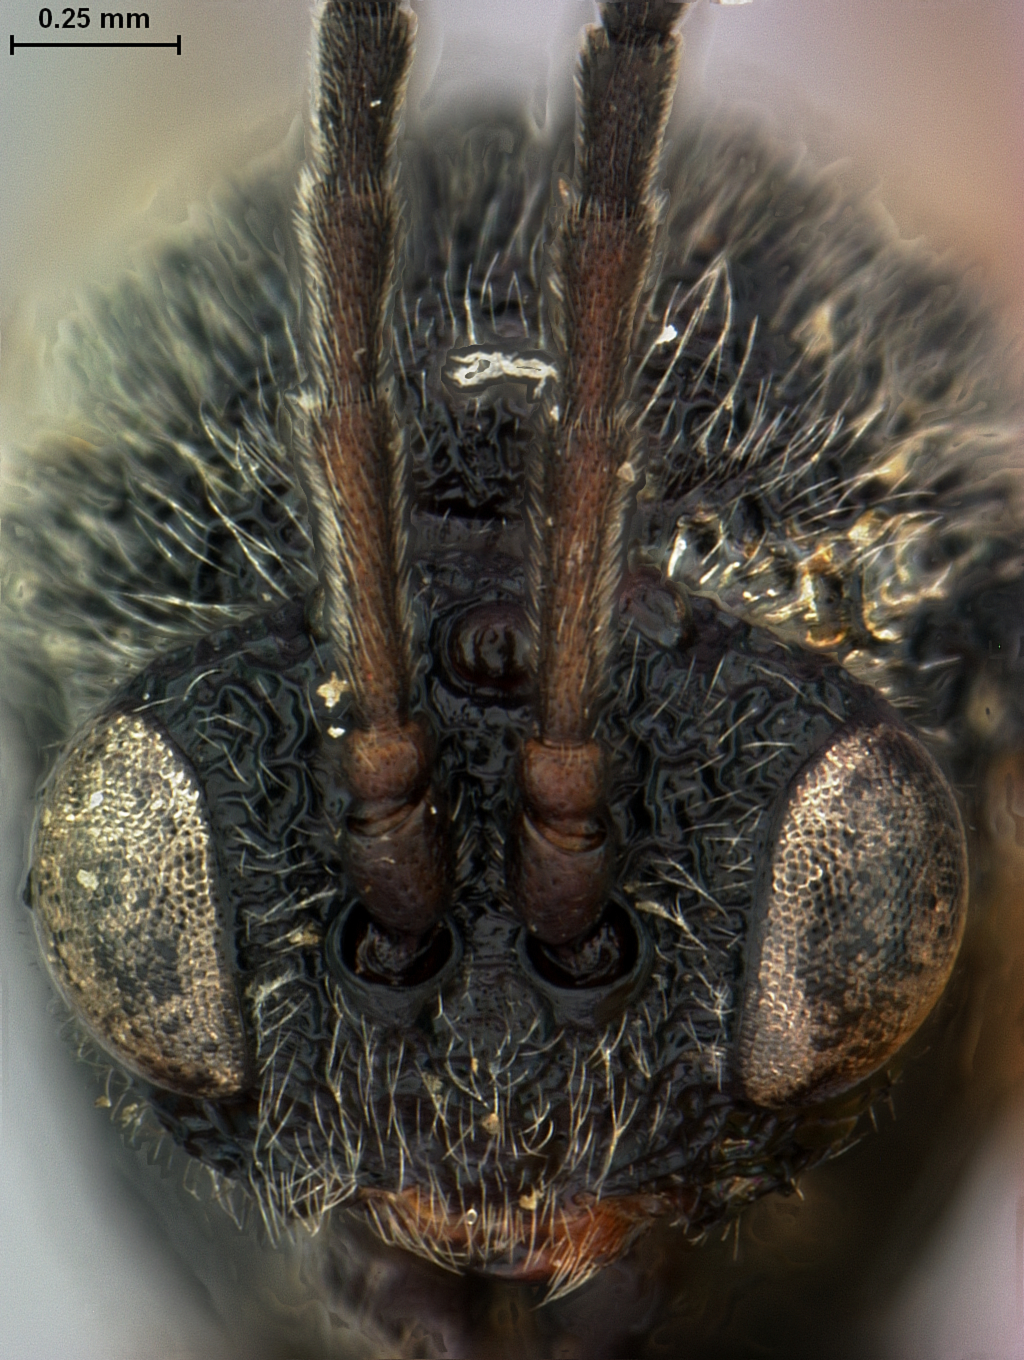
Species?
Amphibolips globus
